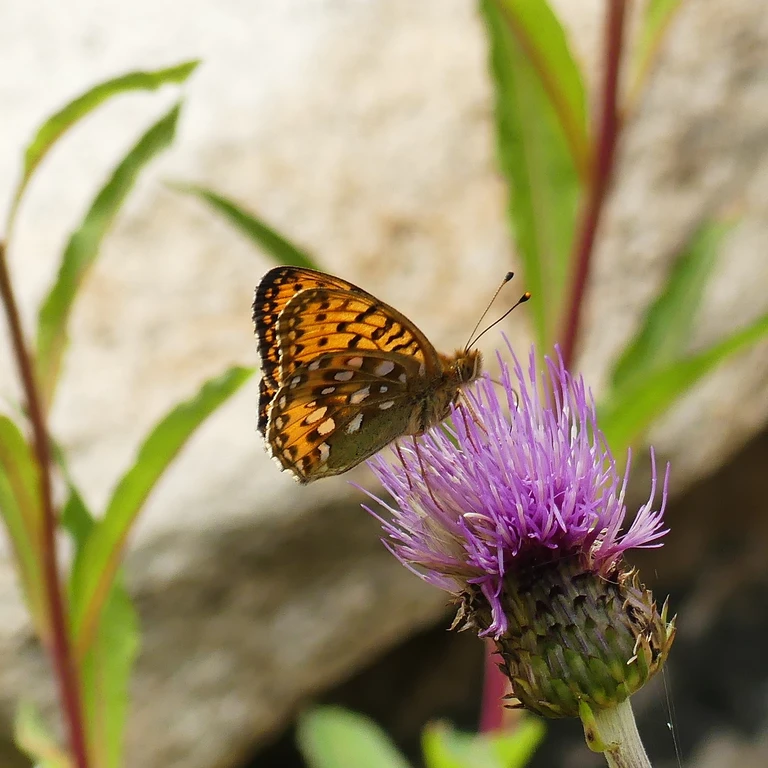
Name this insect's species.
Speyeria aglaja
